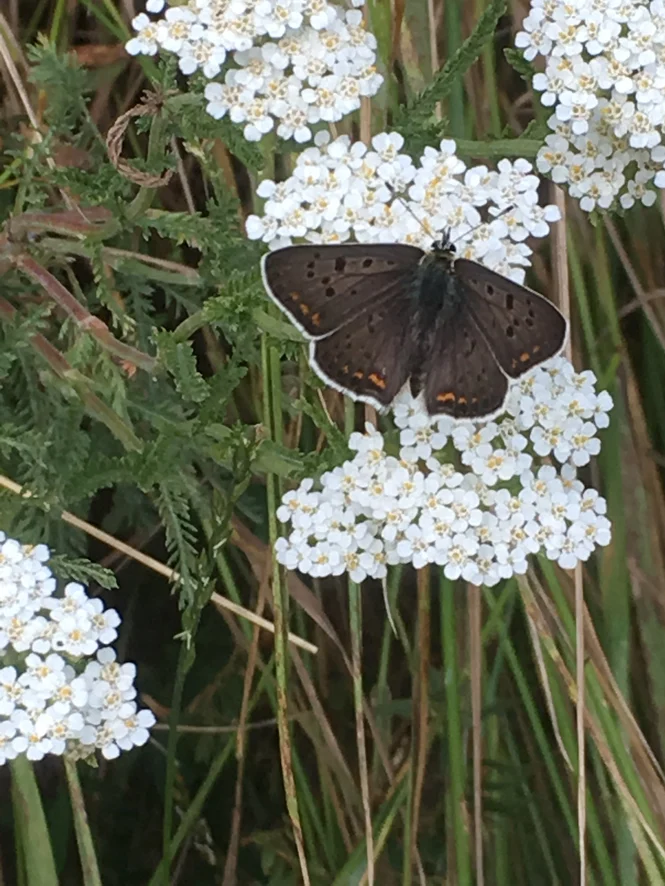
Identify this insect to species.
Lycaena tityrus (also Loweia tityrus)
